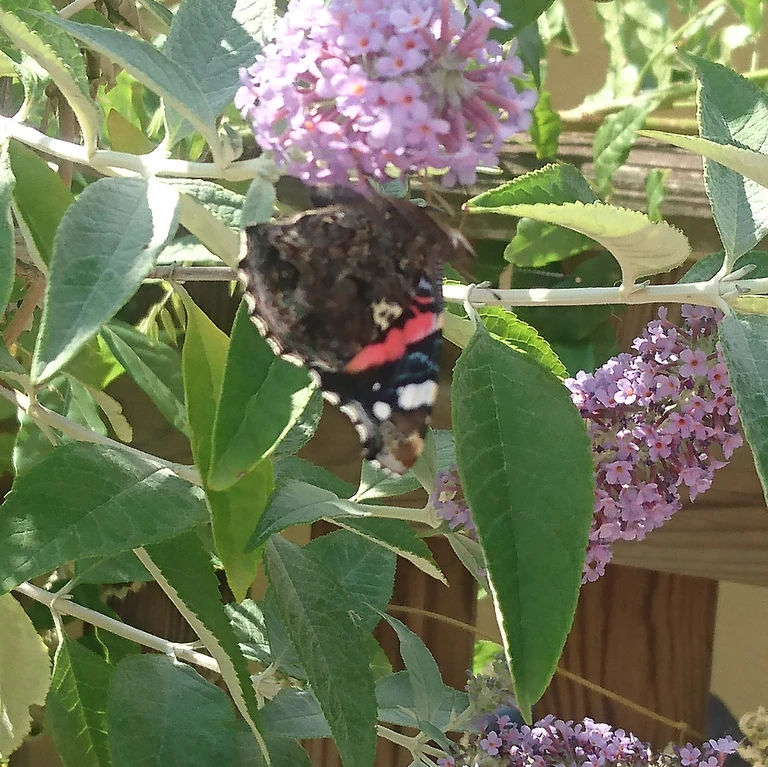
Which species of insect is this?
Vanessa atalanta
